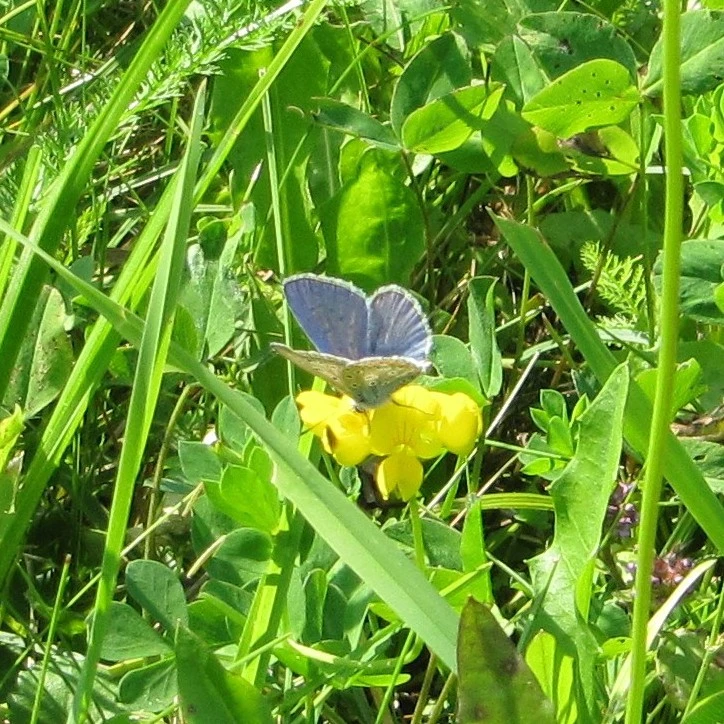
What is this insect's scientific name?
Polyommatus icarus
